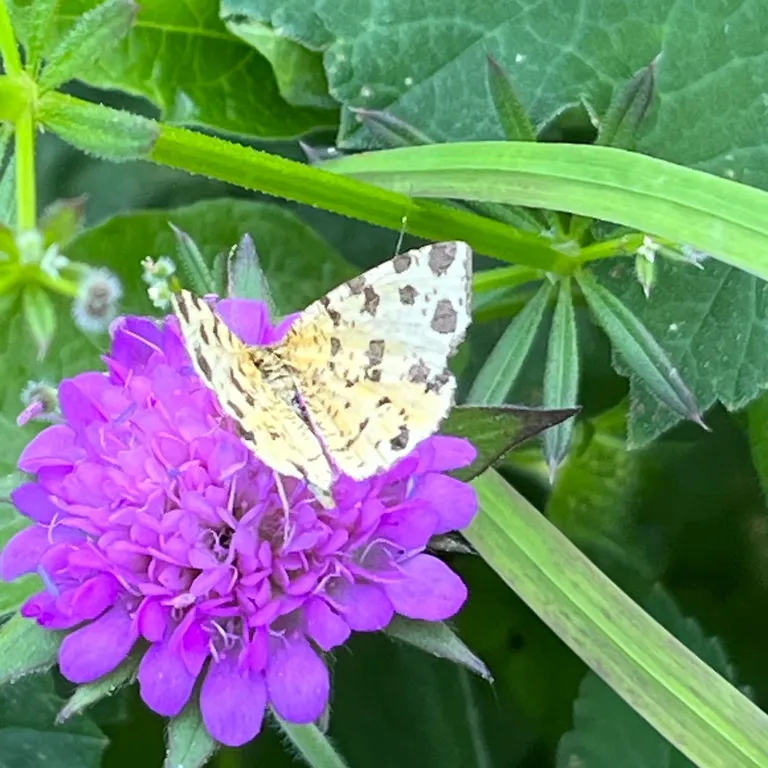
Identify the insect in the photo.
Pseudopanthera macularia
